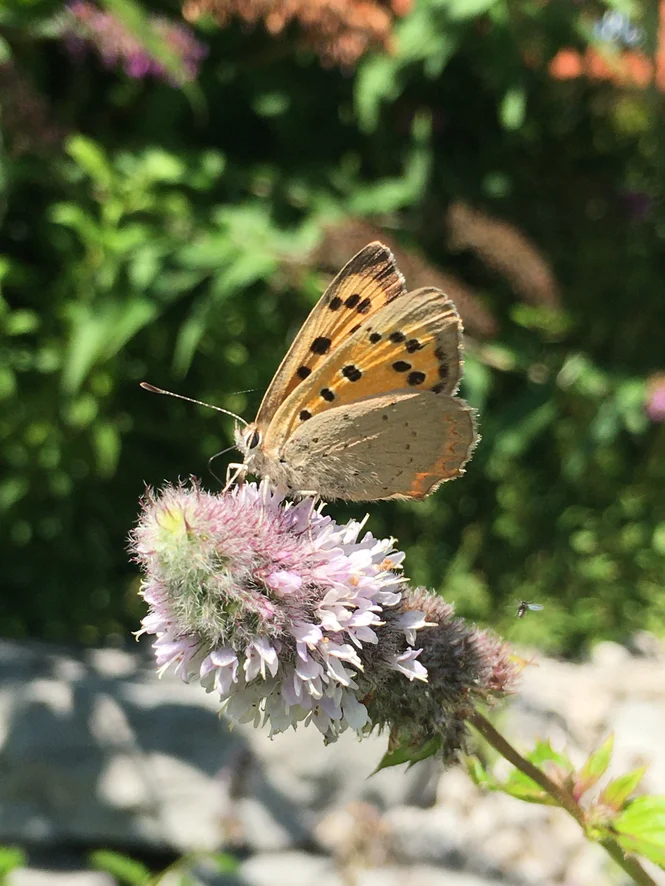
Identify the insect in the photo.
Lycaena phlaeas
